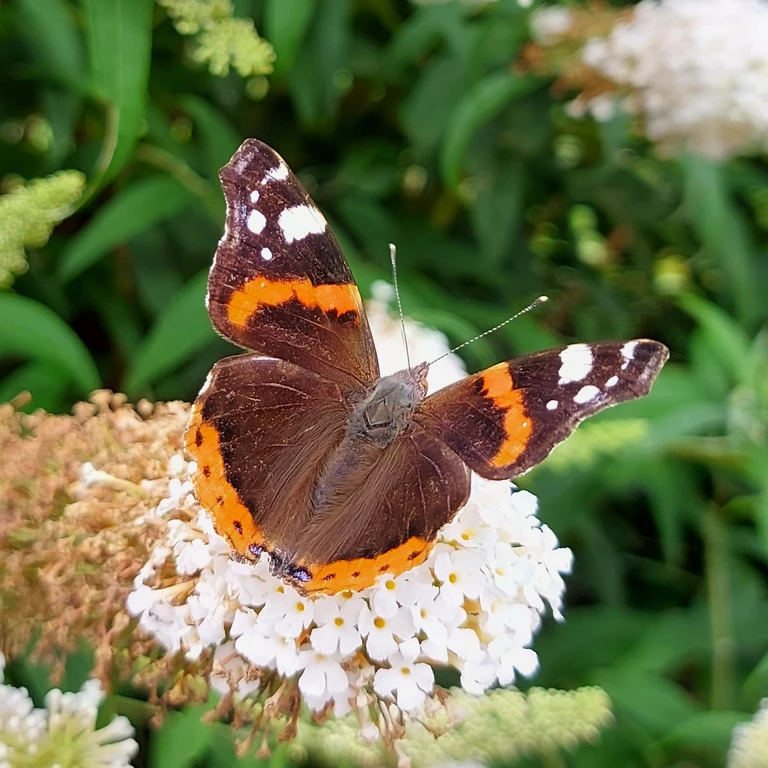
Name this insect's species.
Vanessa atalanta
